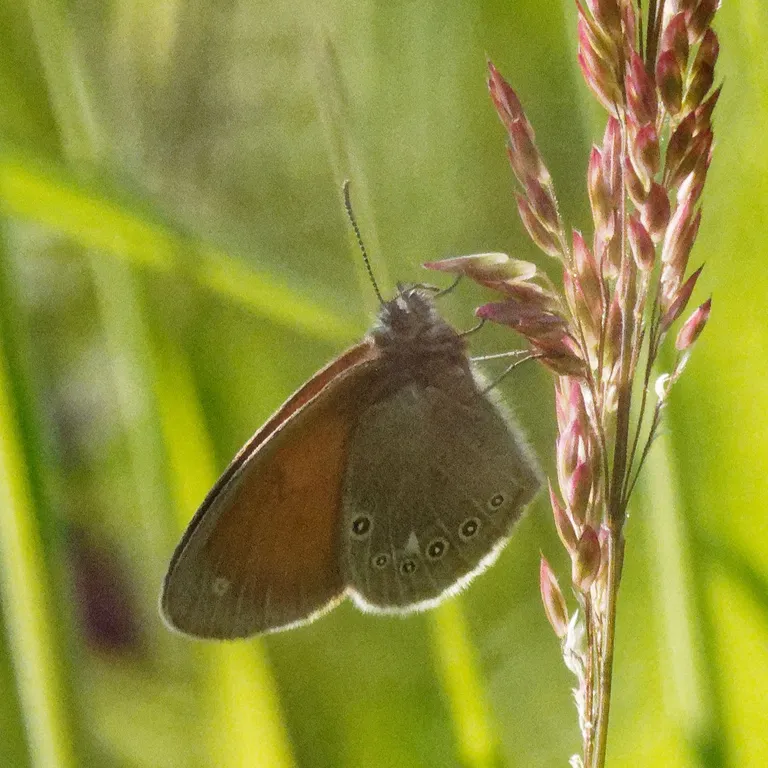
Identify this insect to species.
Coenonympha glycerion (also Coenonympha iphis)
